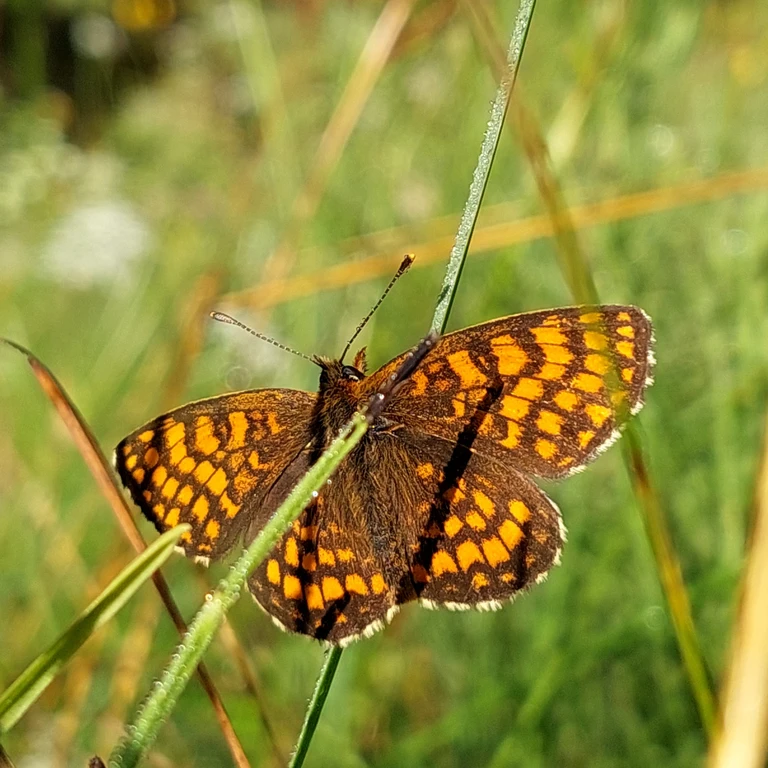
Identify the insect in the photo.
Melitaea athalia
